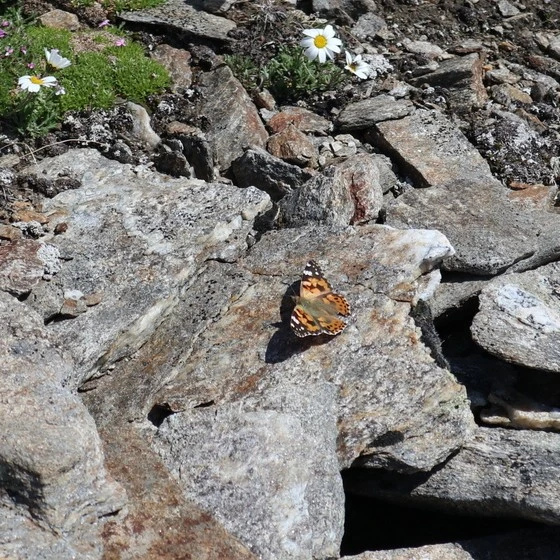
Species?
Vanessa cardui
